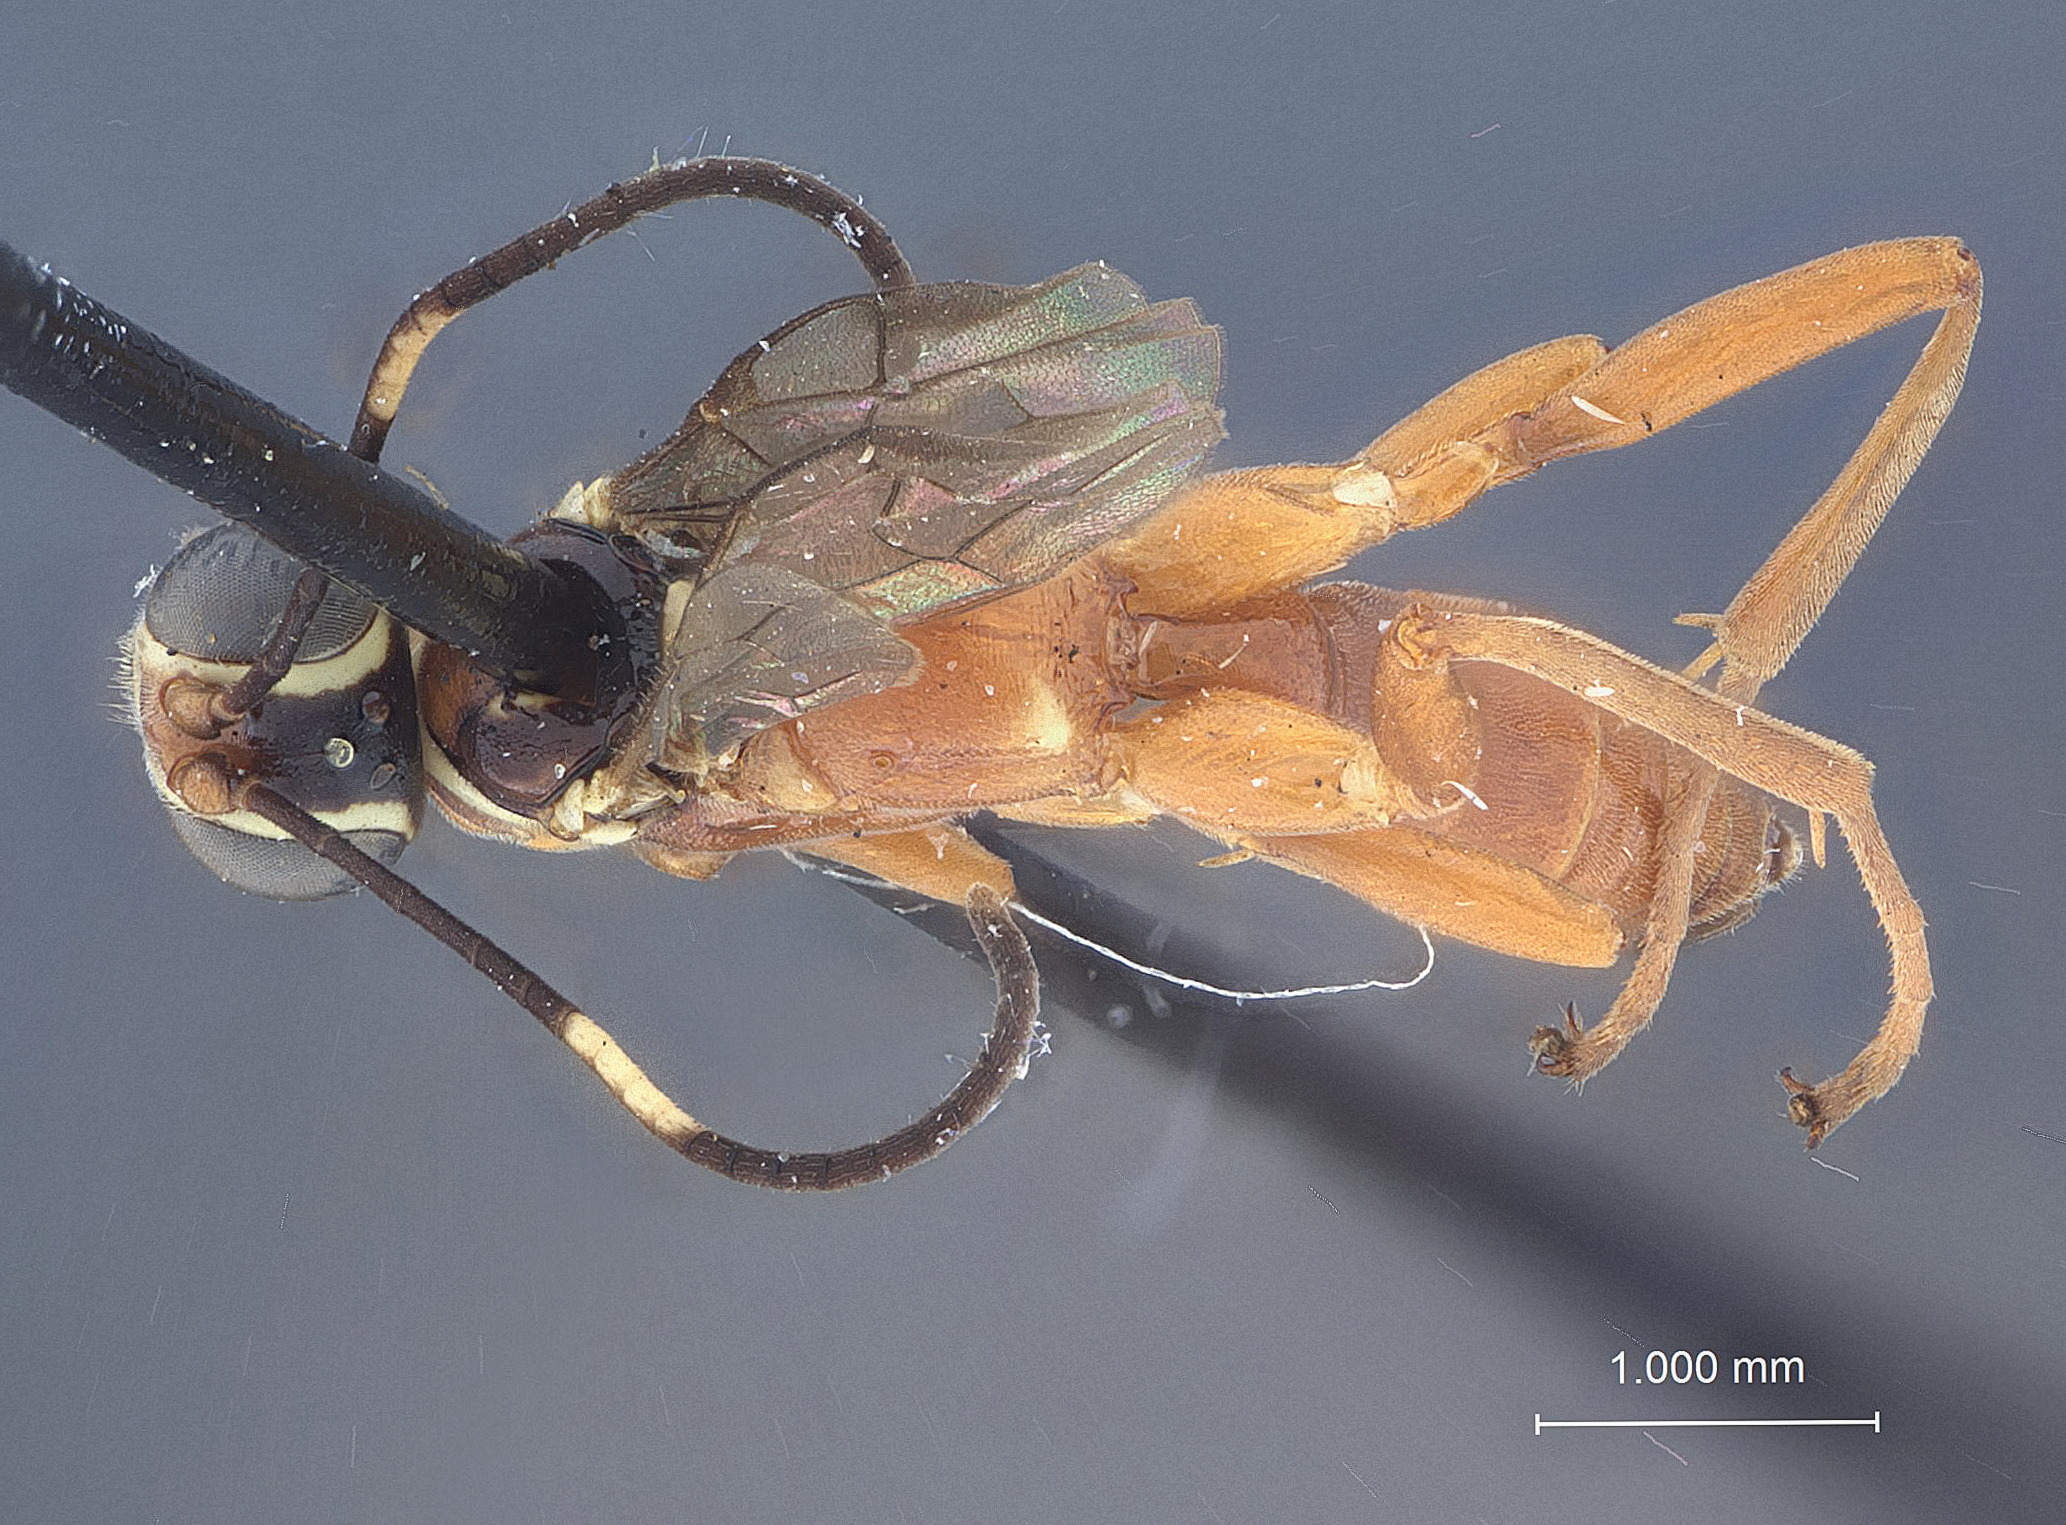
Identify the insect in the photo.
Mallochia frontalis
